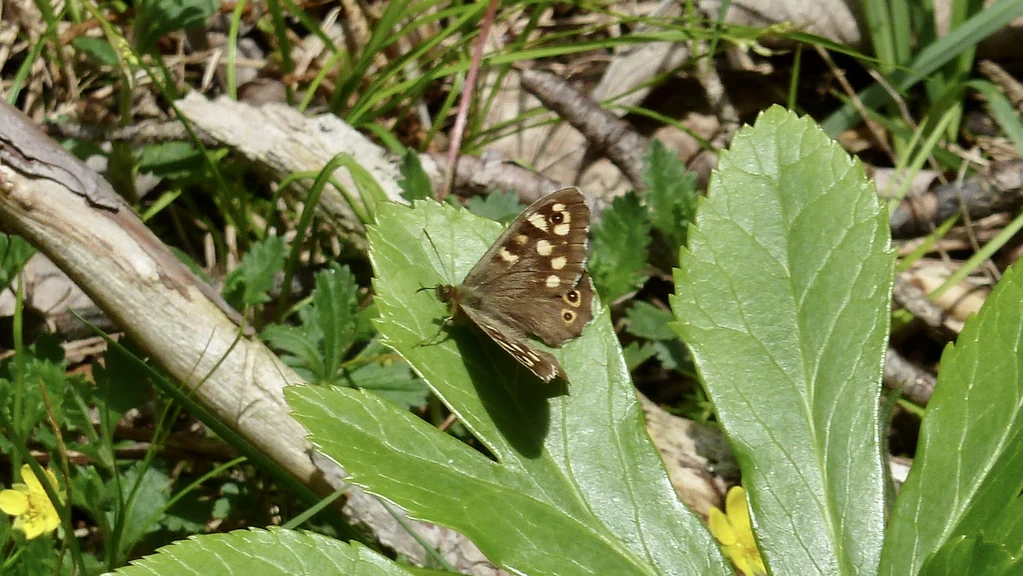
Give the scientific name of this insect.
Pararge aegeria
